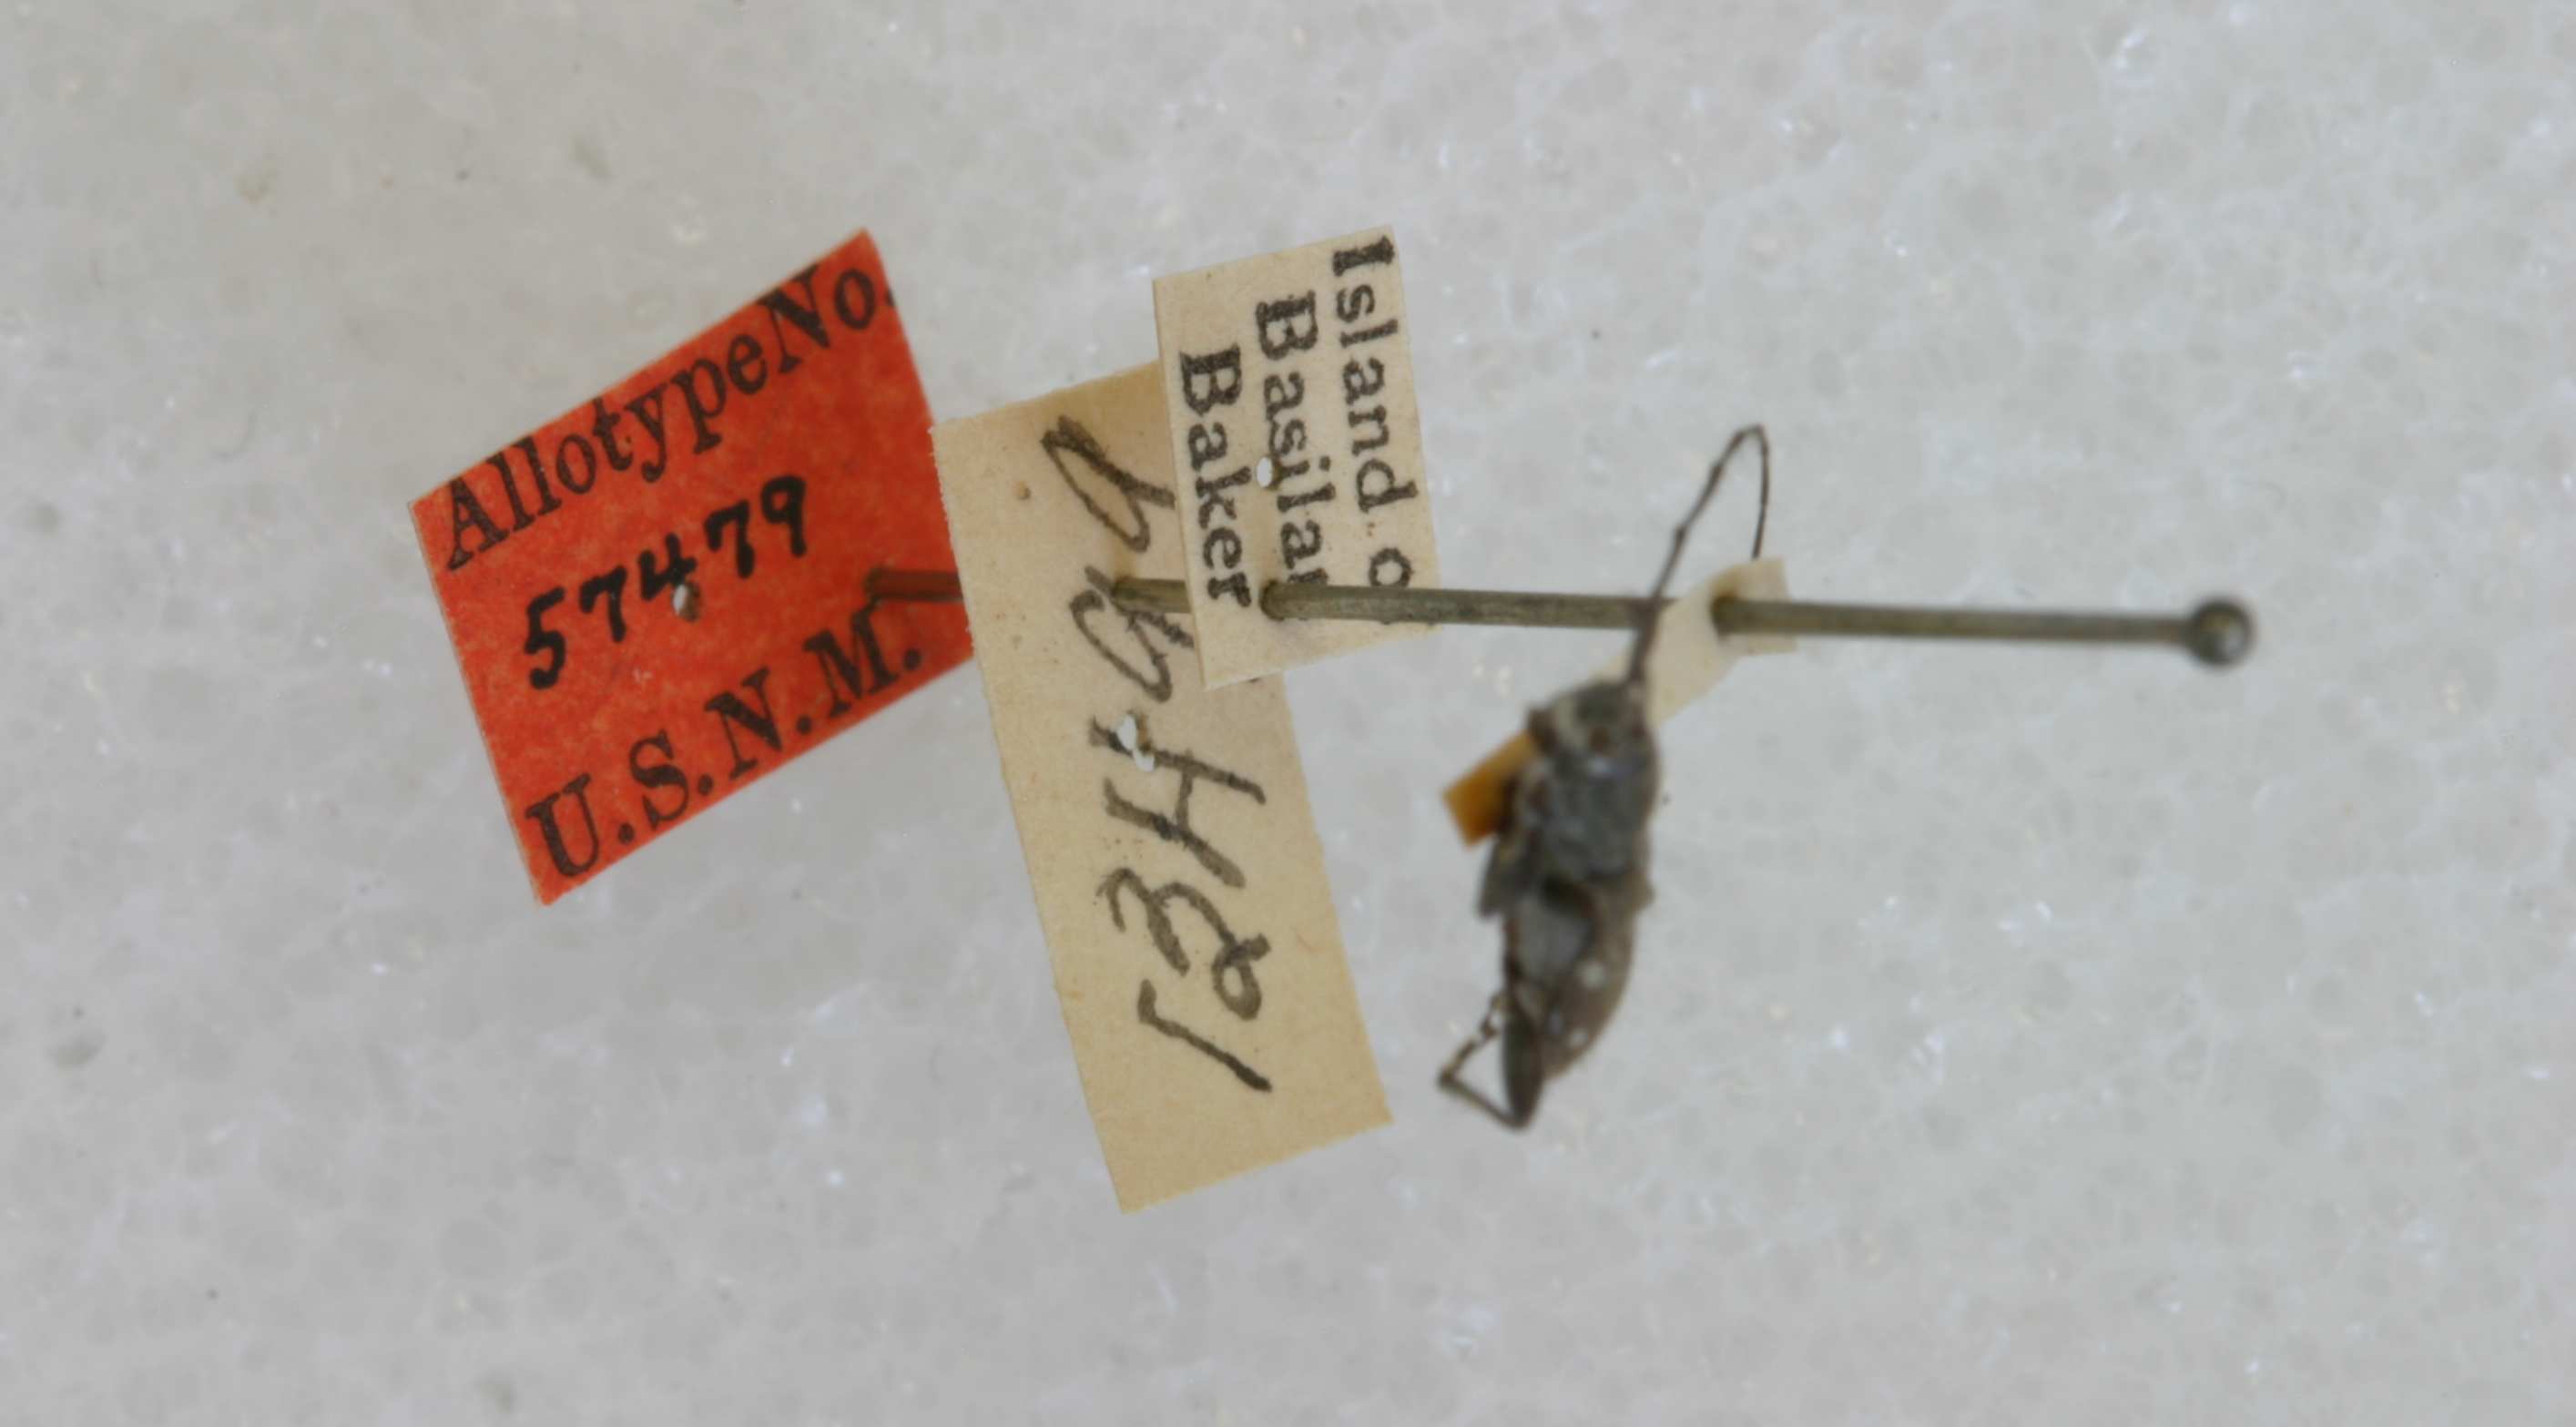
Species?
Myromeus immaculicollis (also Myromeus fumosus)
